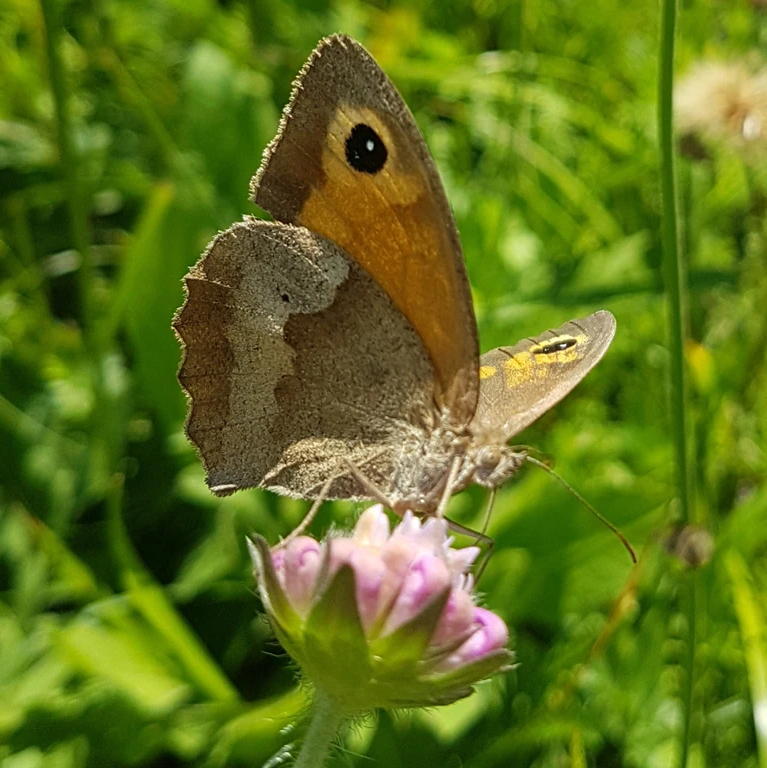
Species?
Maniola jurtina
